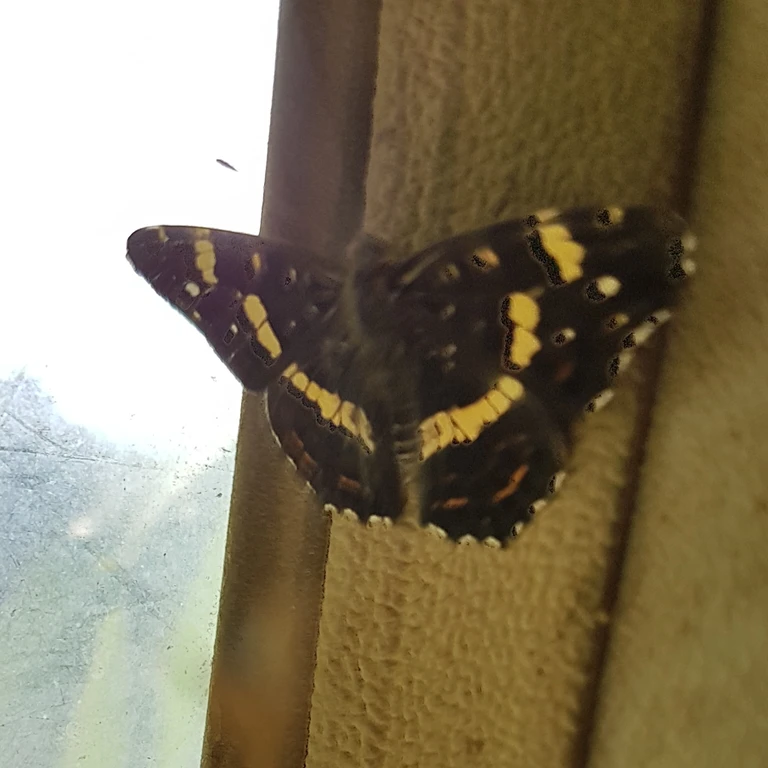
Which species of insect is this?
Araschnia levana
